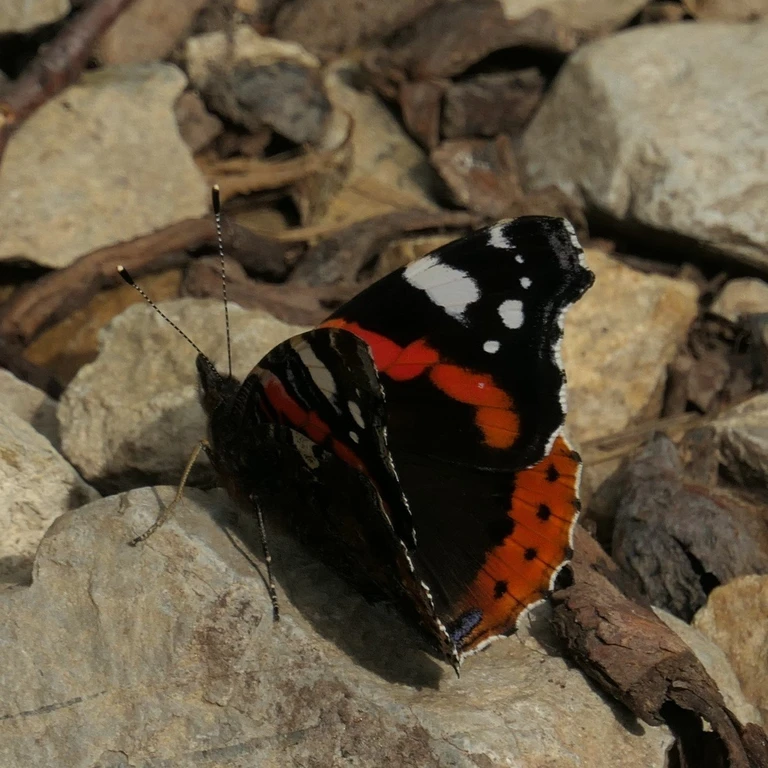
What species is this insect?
Vanessa atalanta
